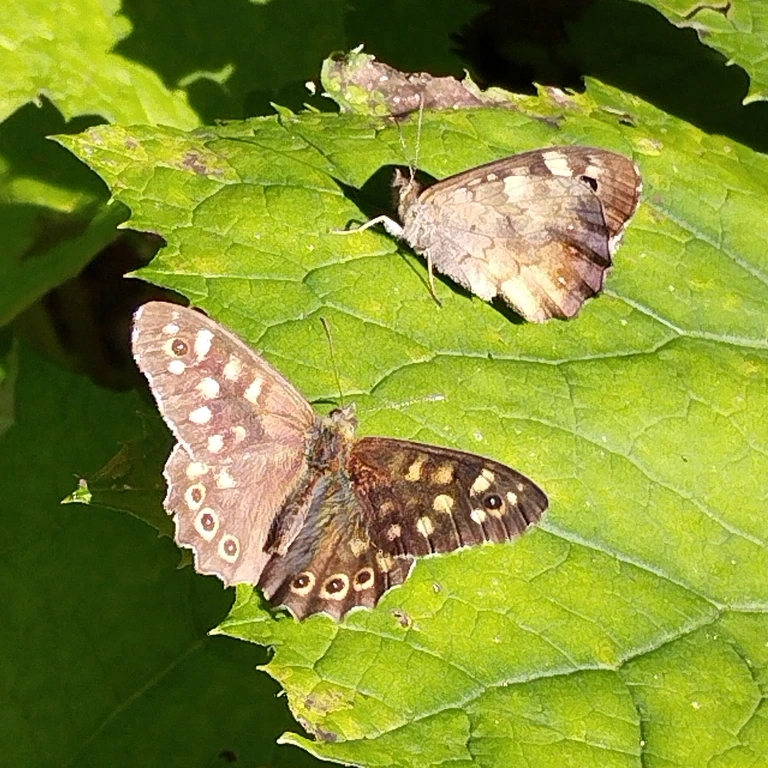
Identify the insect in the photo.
Pararge aegeria
